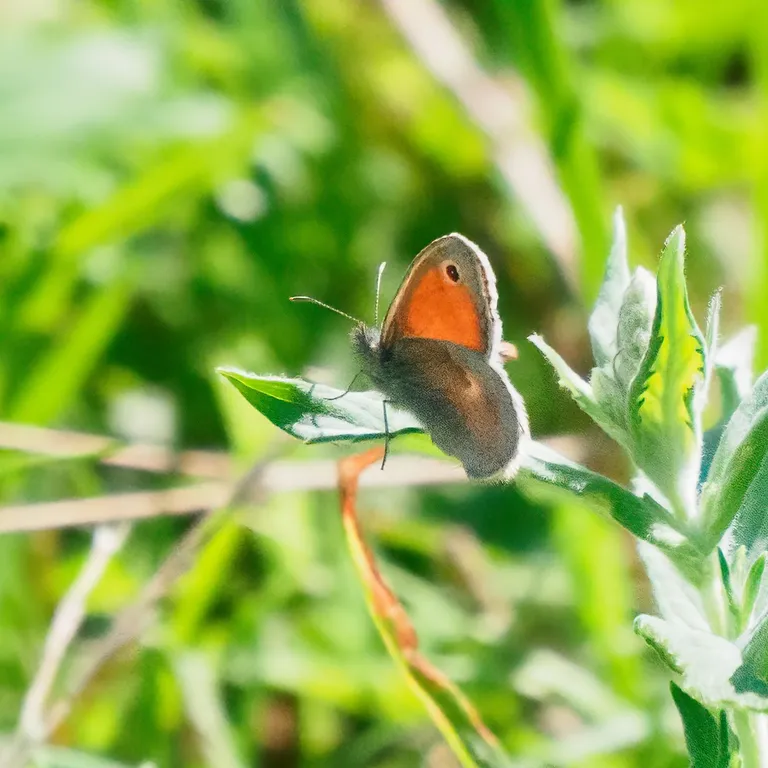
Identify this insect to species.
Coenonympha pamphilus
